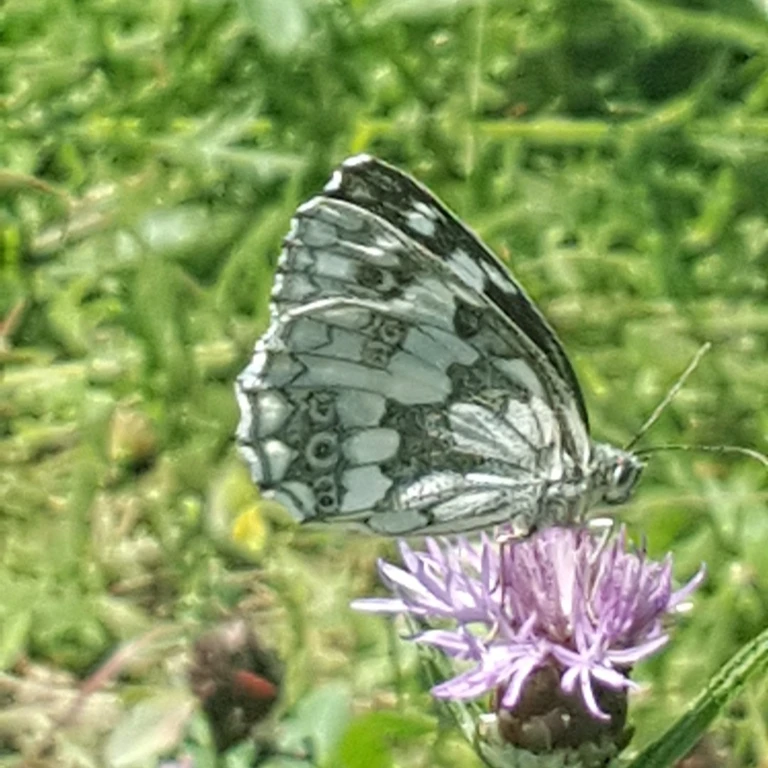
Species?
Melanargia galathea
